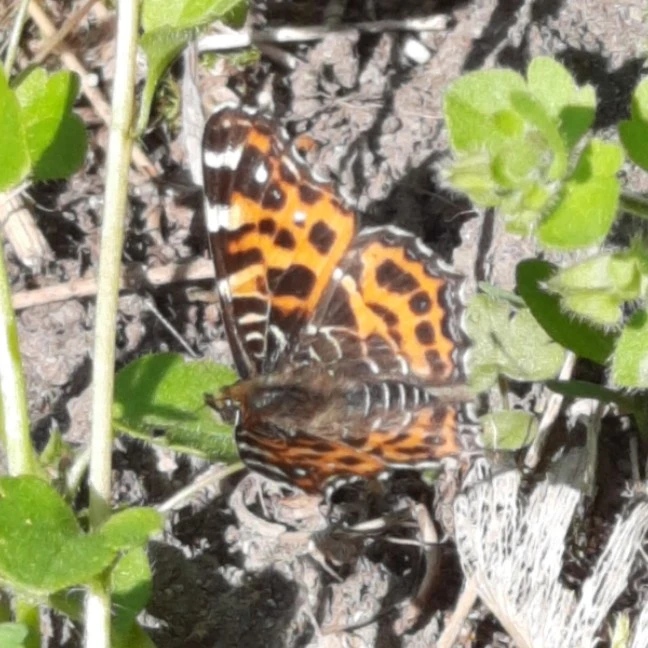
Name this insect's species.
Araschnia levana
